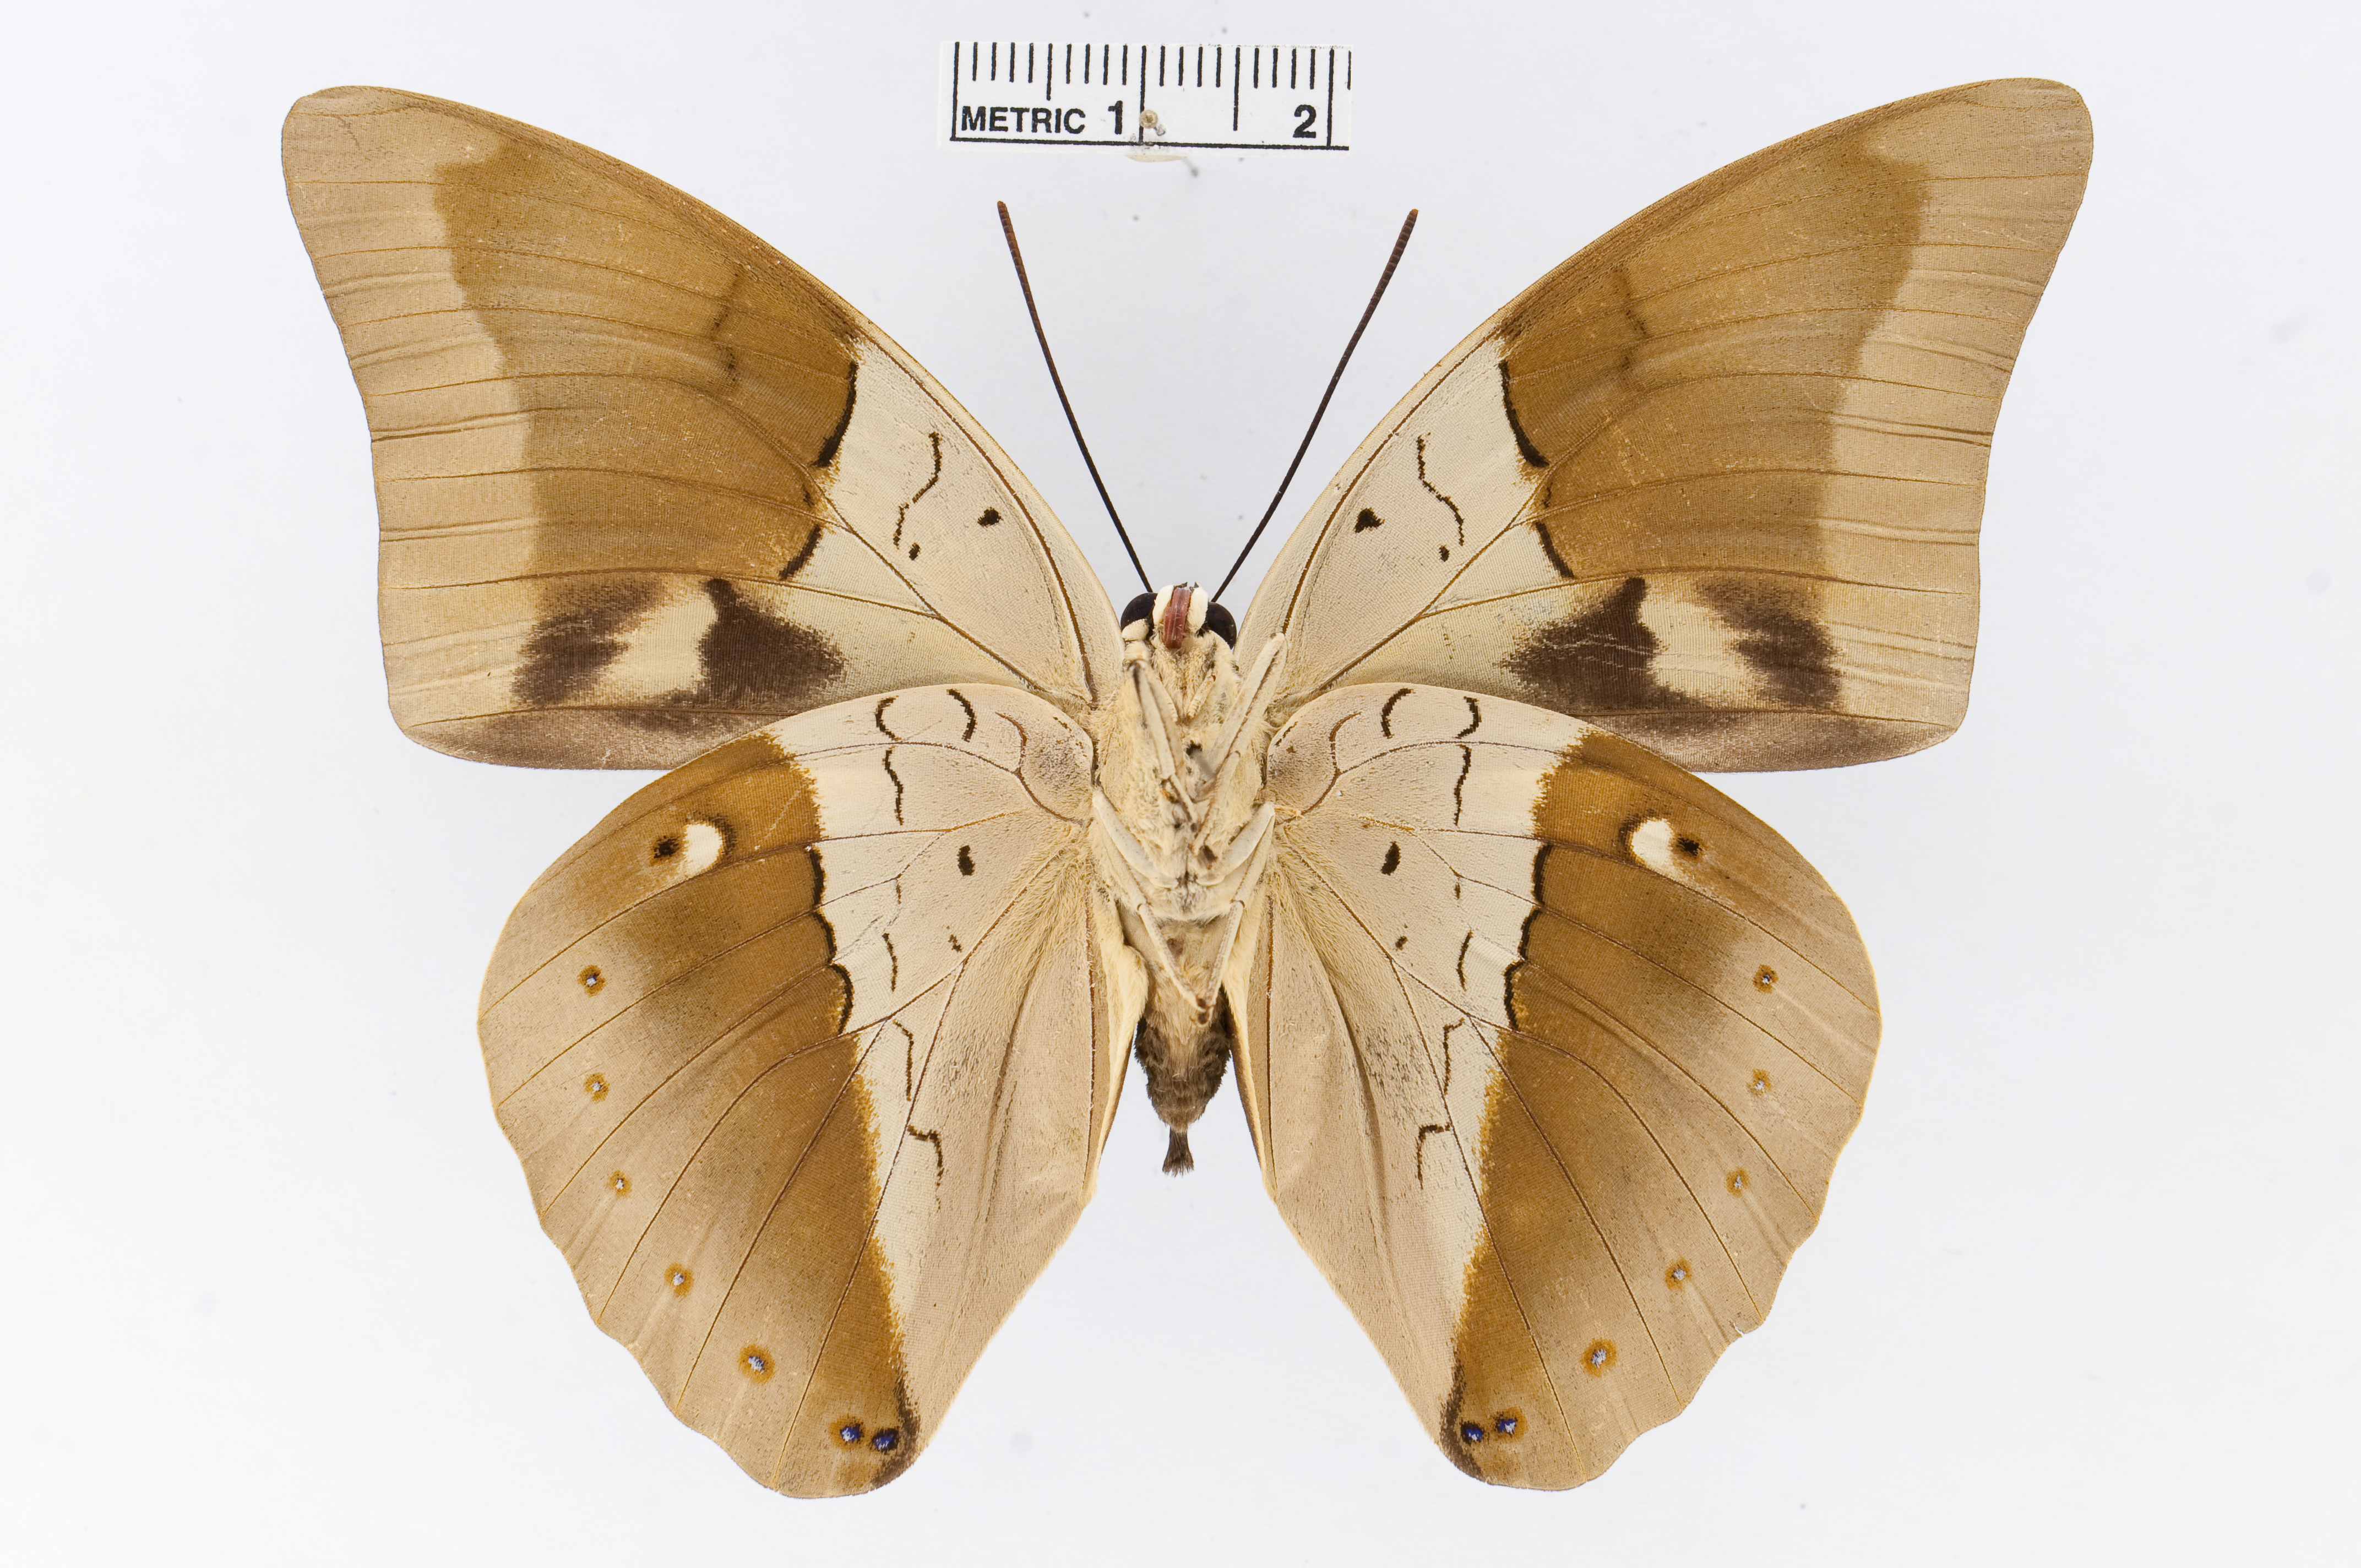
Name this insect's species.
Archaeoprepona meander
